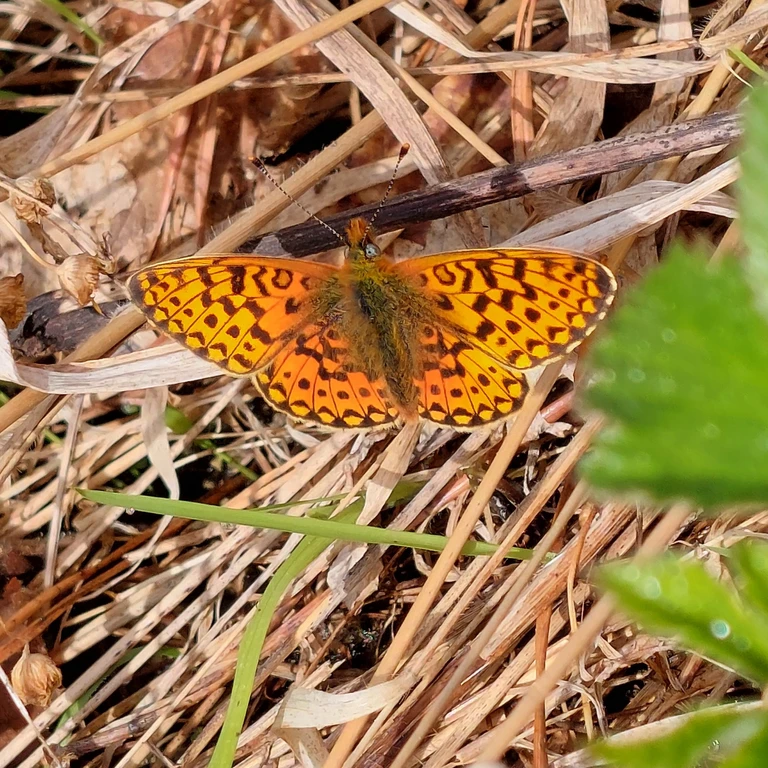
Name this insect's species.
Boloria euphrosyne (also Clossiana euphrosyne)
